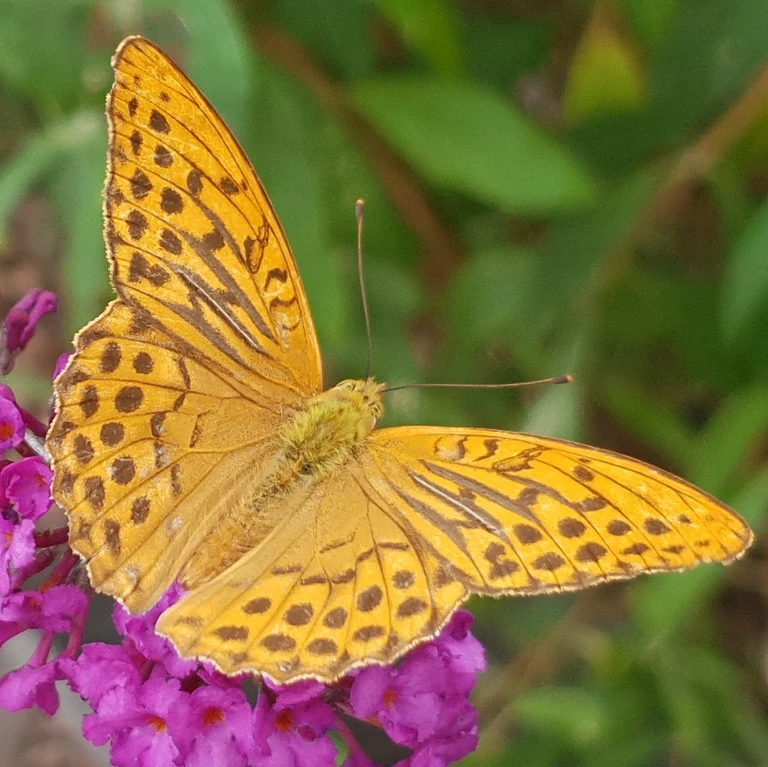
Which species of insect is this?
Argynnis paphia
